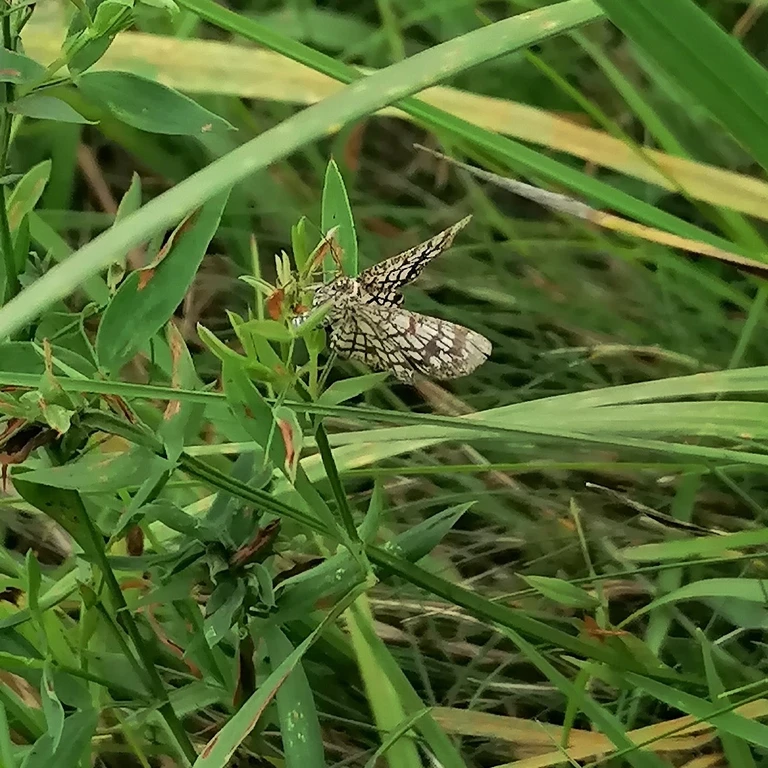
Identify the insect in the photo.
Chiasmia clathrata
